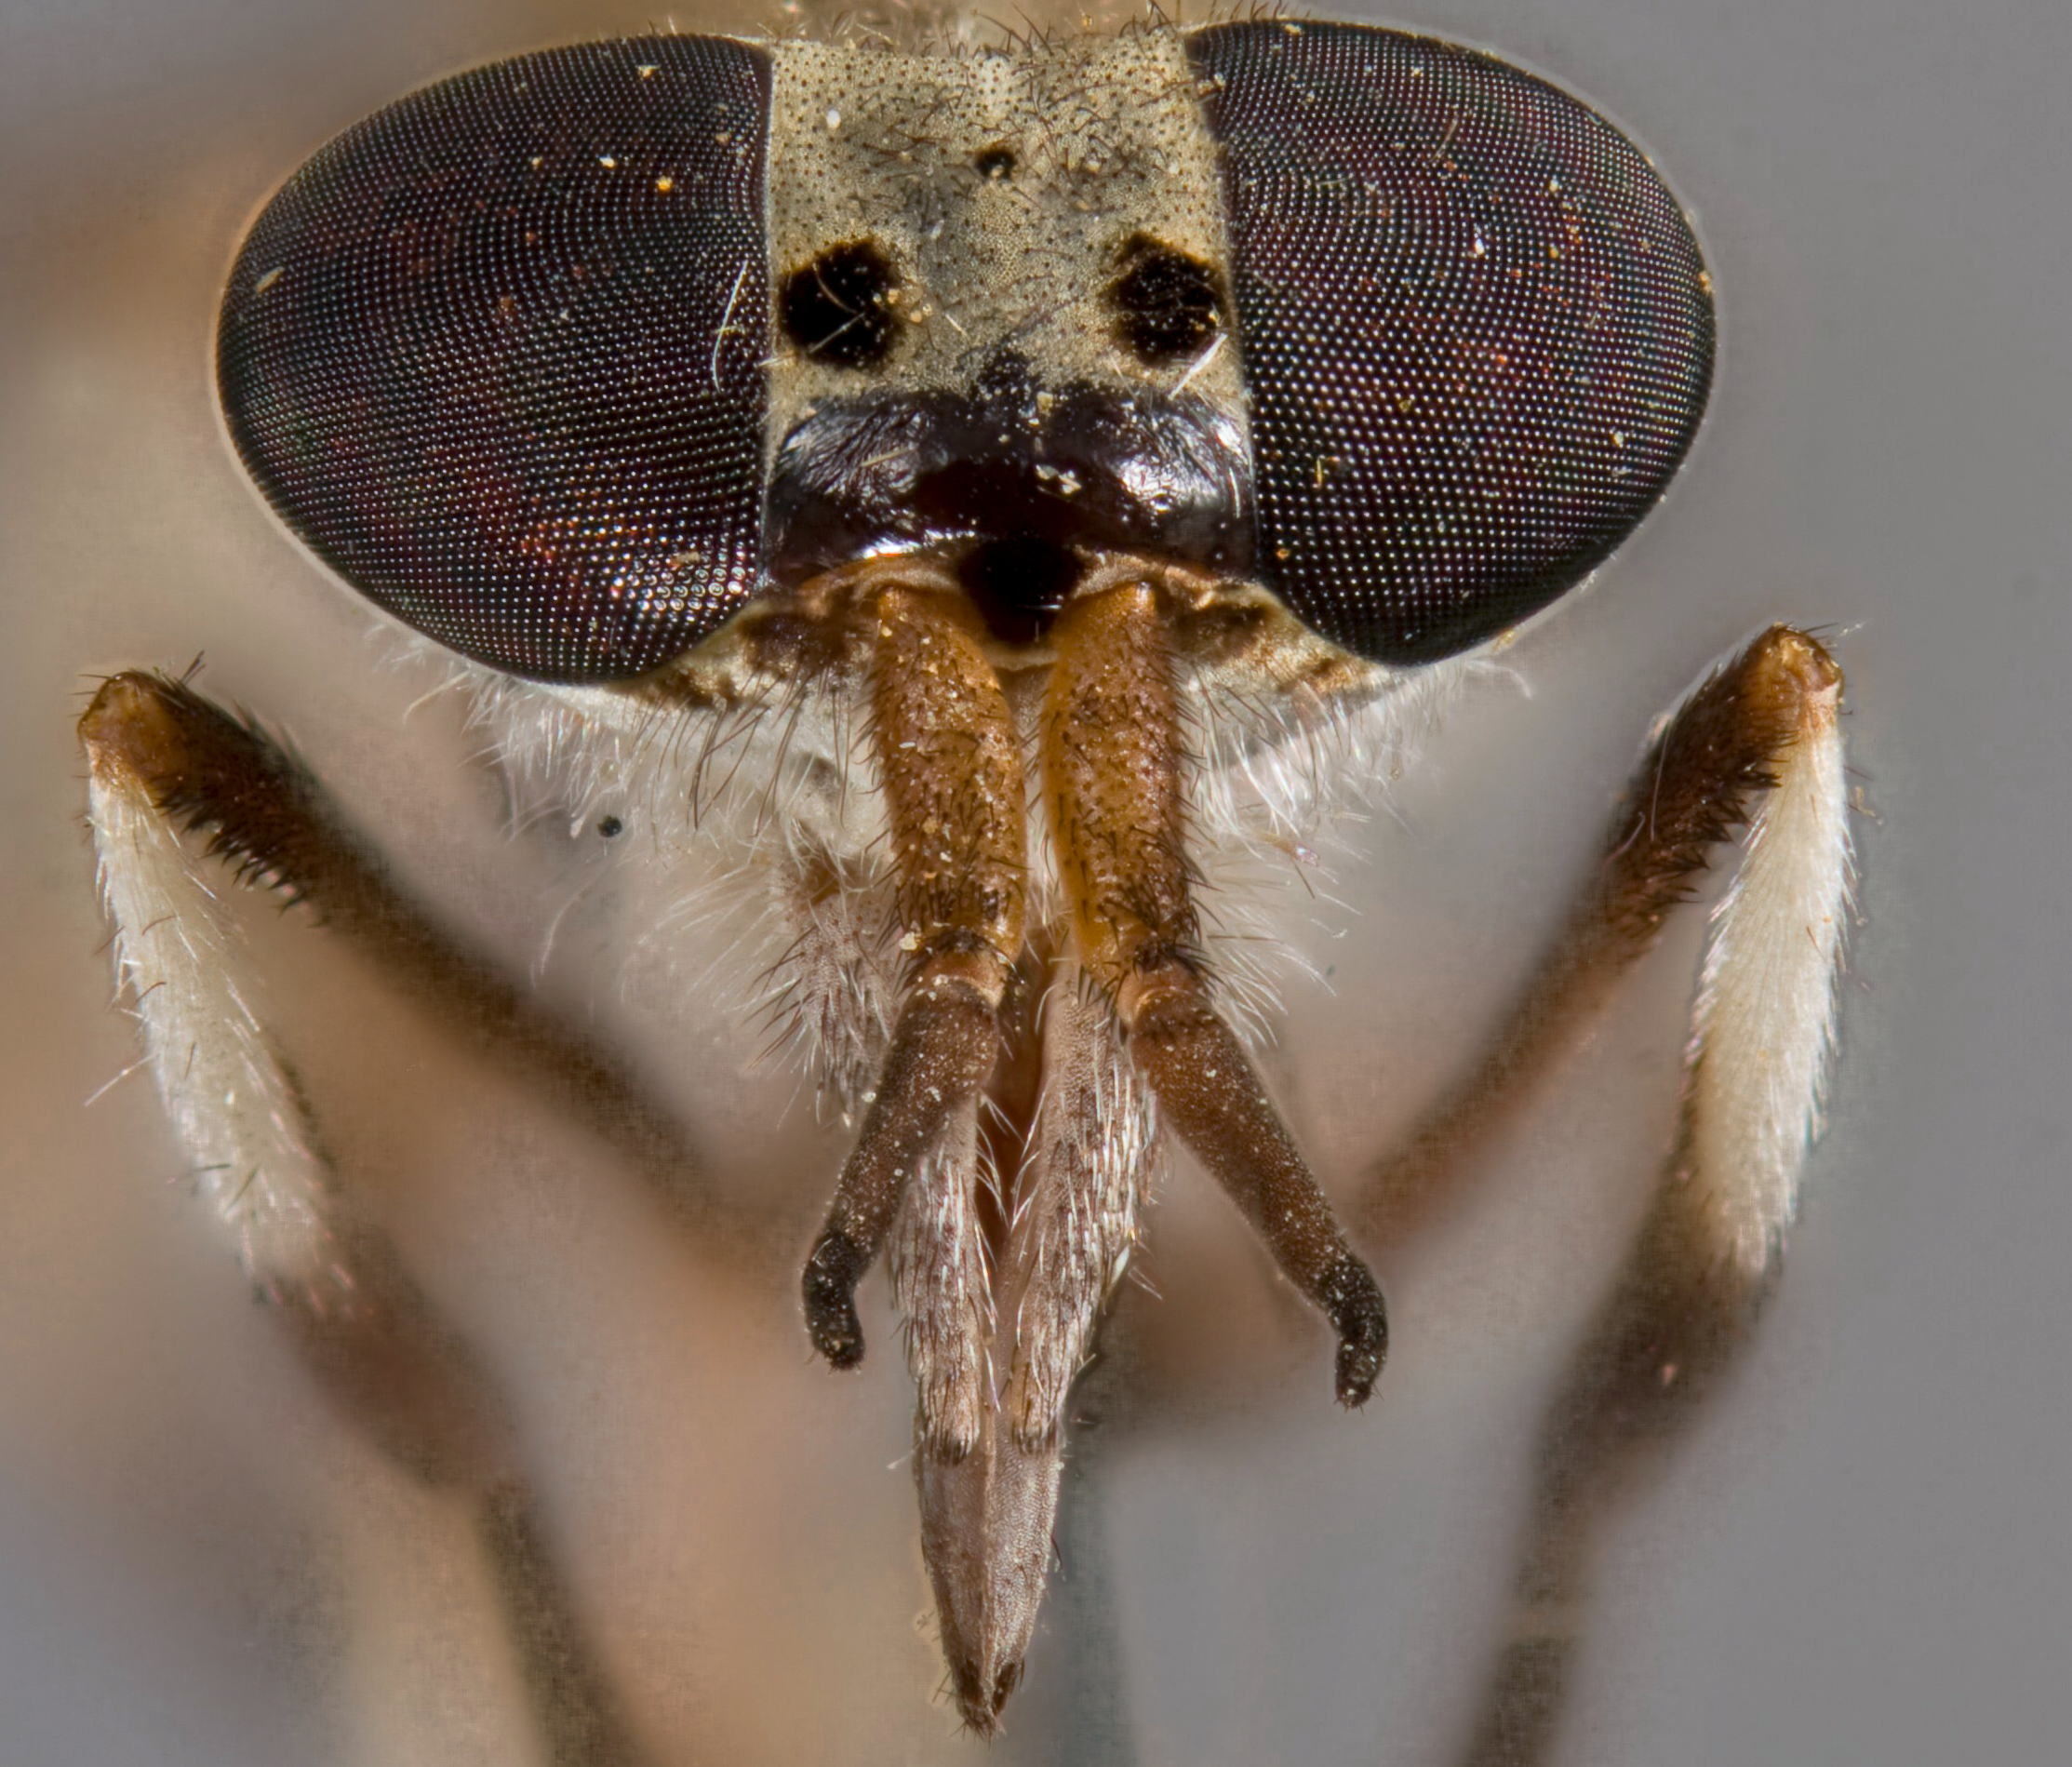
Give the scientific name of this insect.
Haematopota albimanica
